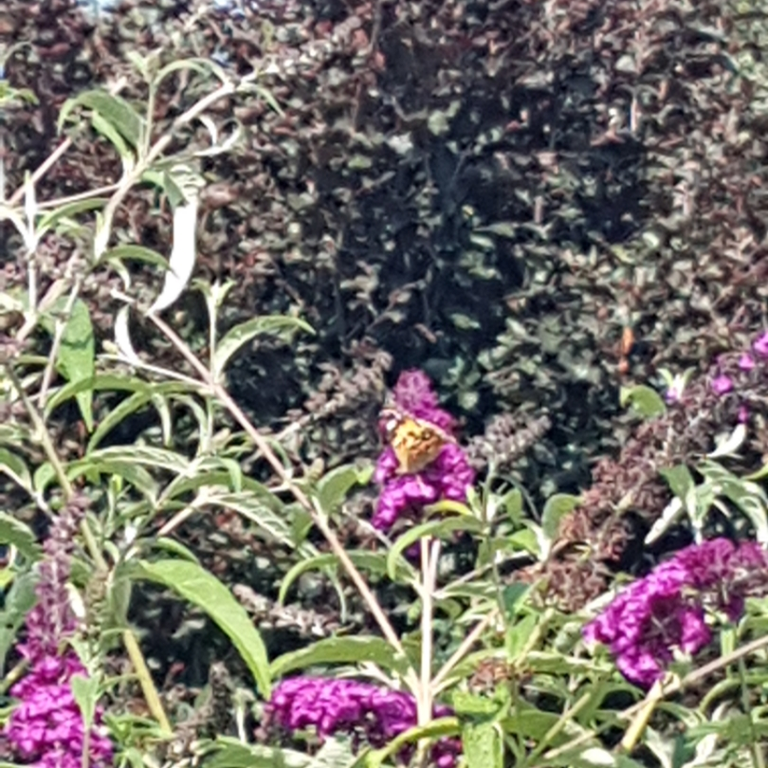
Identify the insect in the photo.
Vanessa cardui
